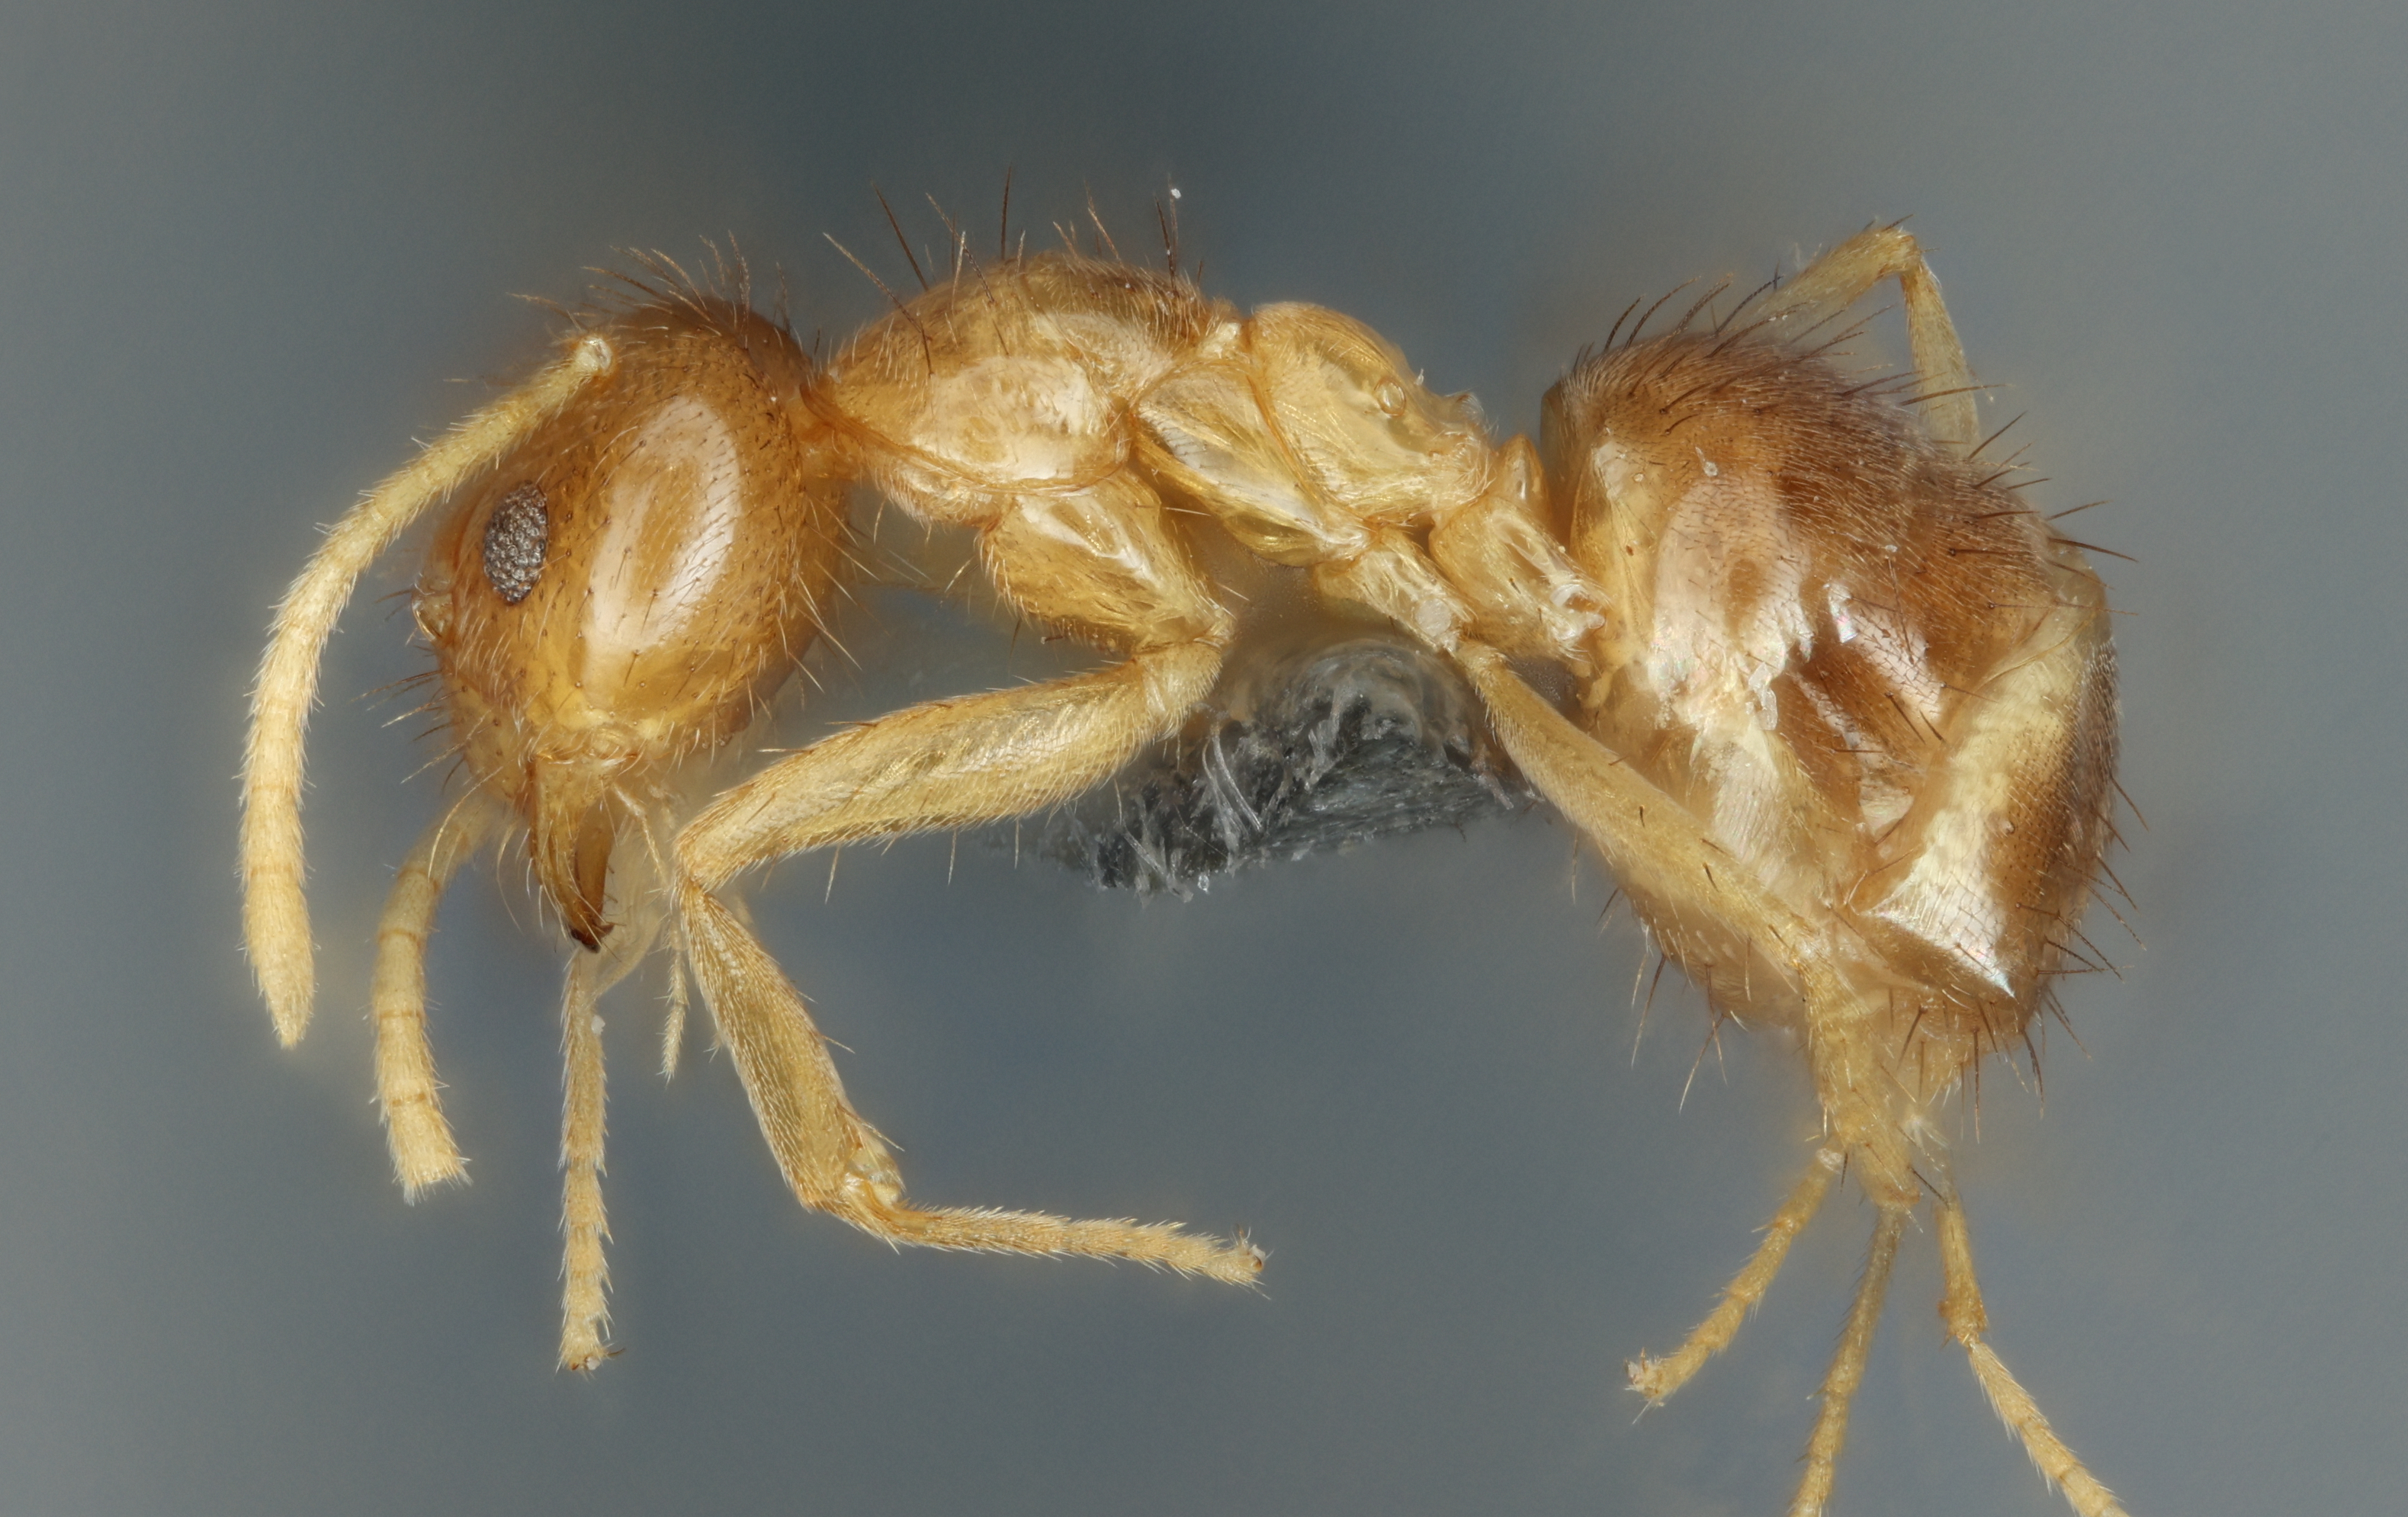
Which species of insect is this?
Nylanderia esperanza
